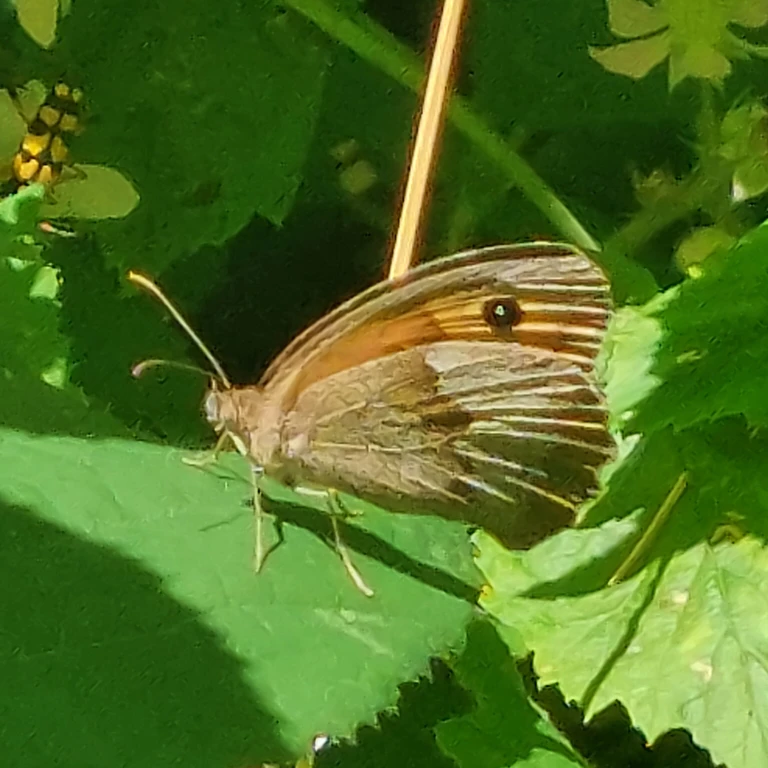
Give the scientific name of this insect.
Maniola jurtina
